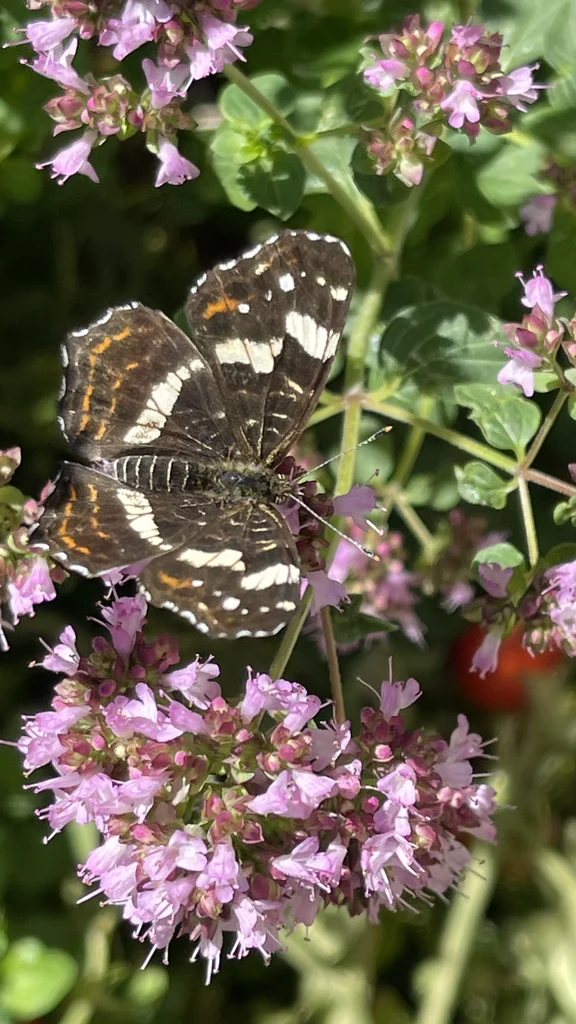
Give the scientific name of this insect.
Araschnia levana
